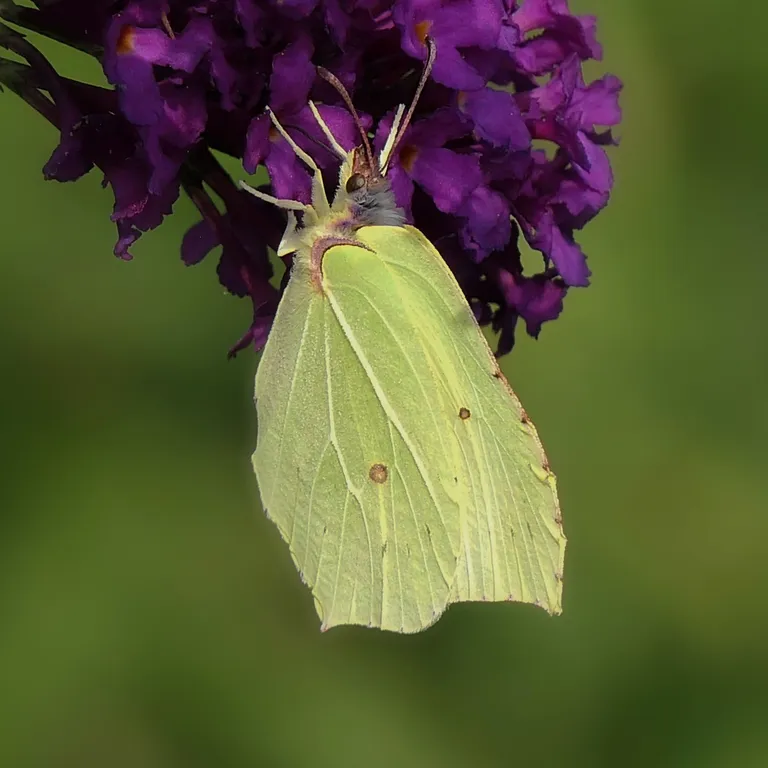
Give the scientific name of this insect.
Gonepteryx rhamni
